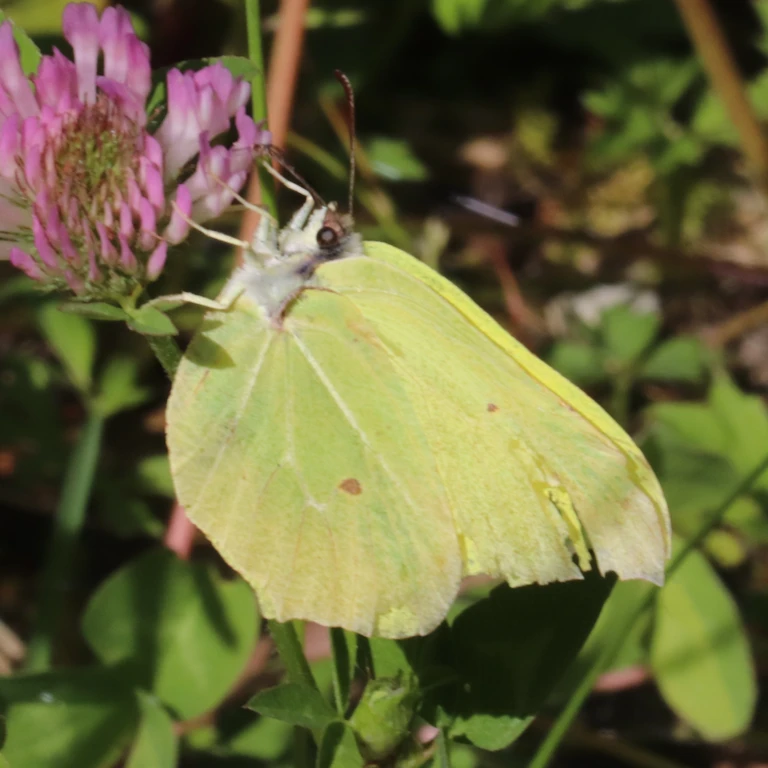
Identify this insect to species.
Gonepteryx rhamni
